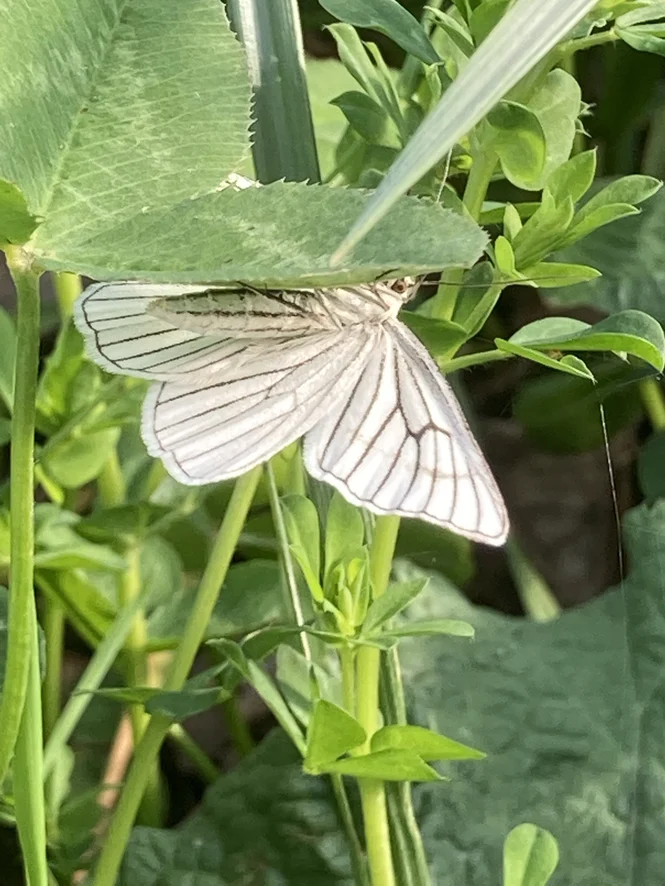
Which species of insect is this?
Siona lineata
